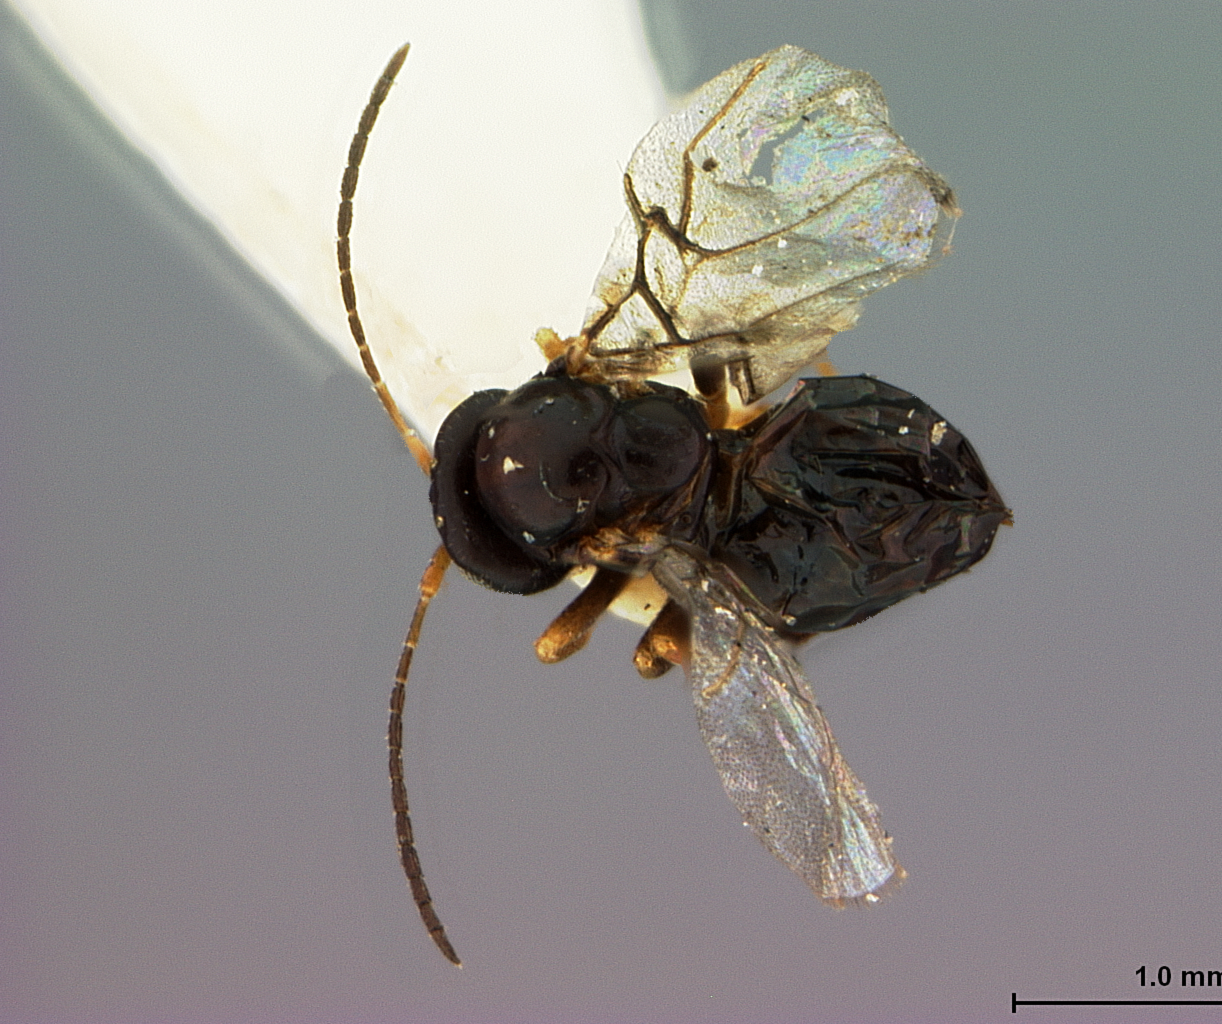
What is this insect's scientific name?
Neuroterus clavensis
